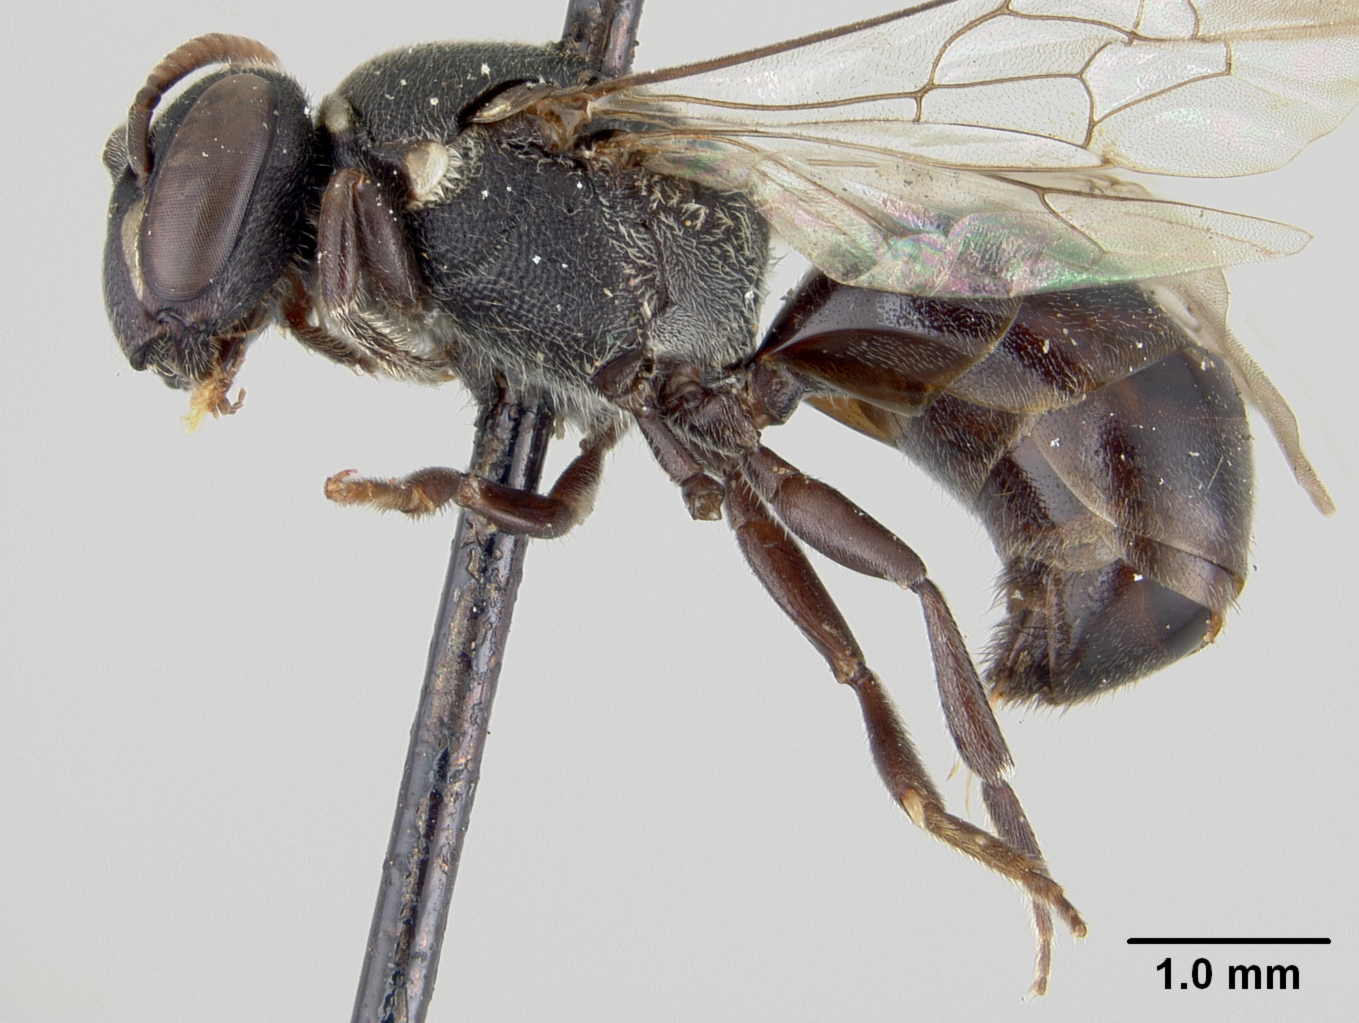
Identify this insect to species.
Prosopis tagala
